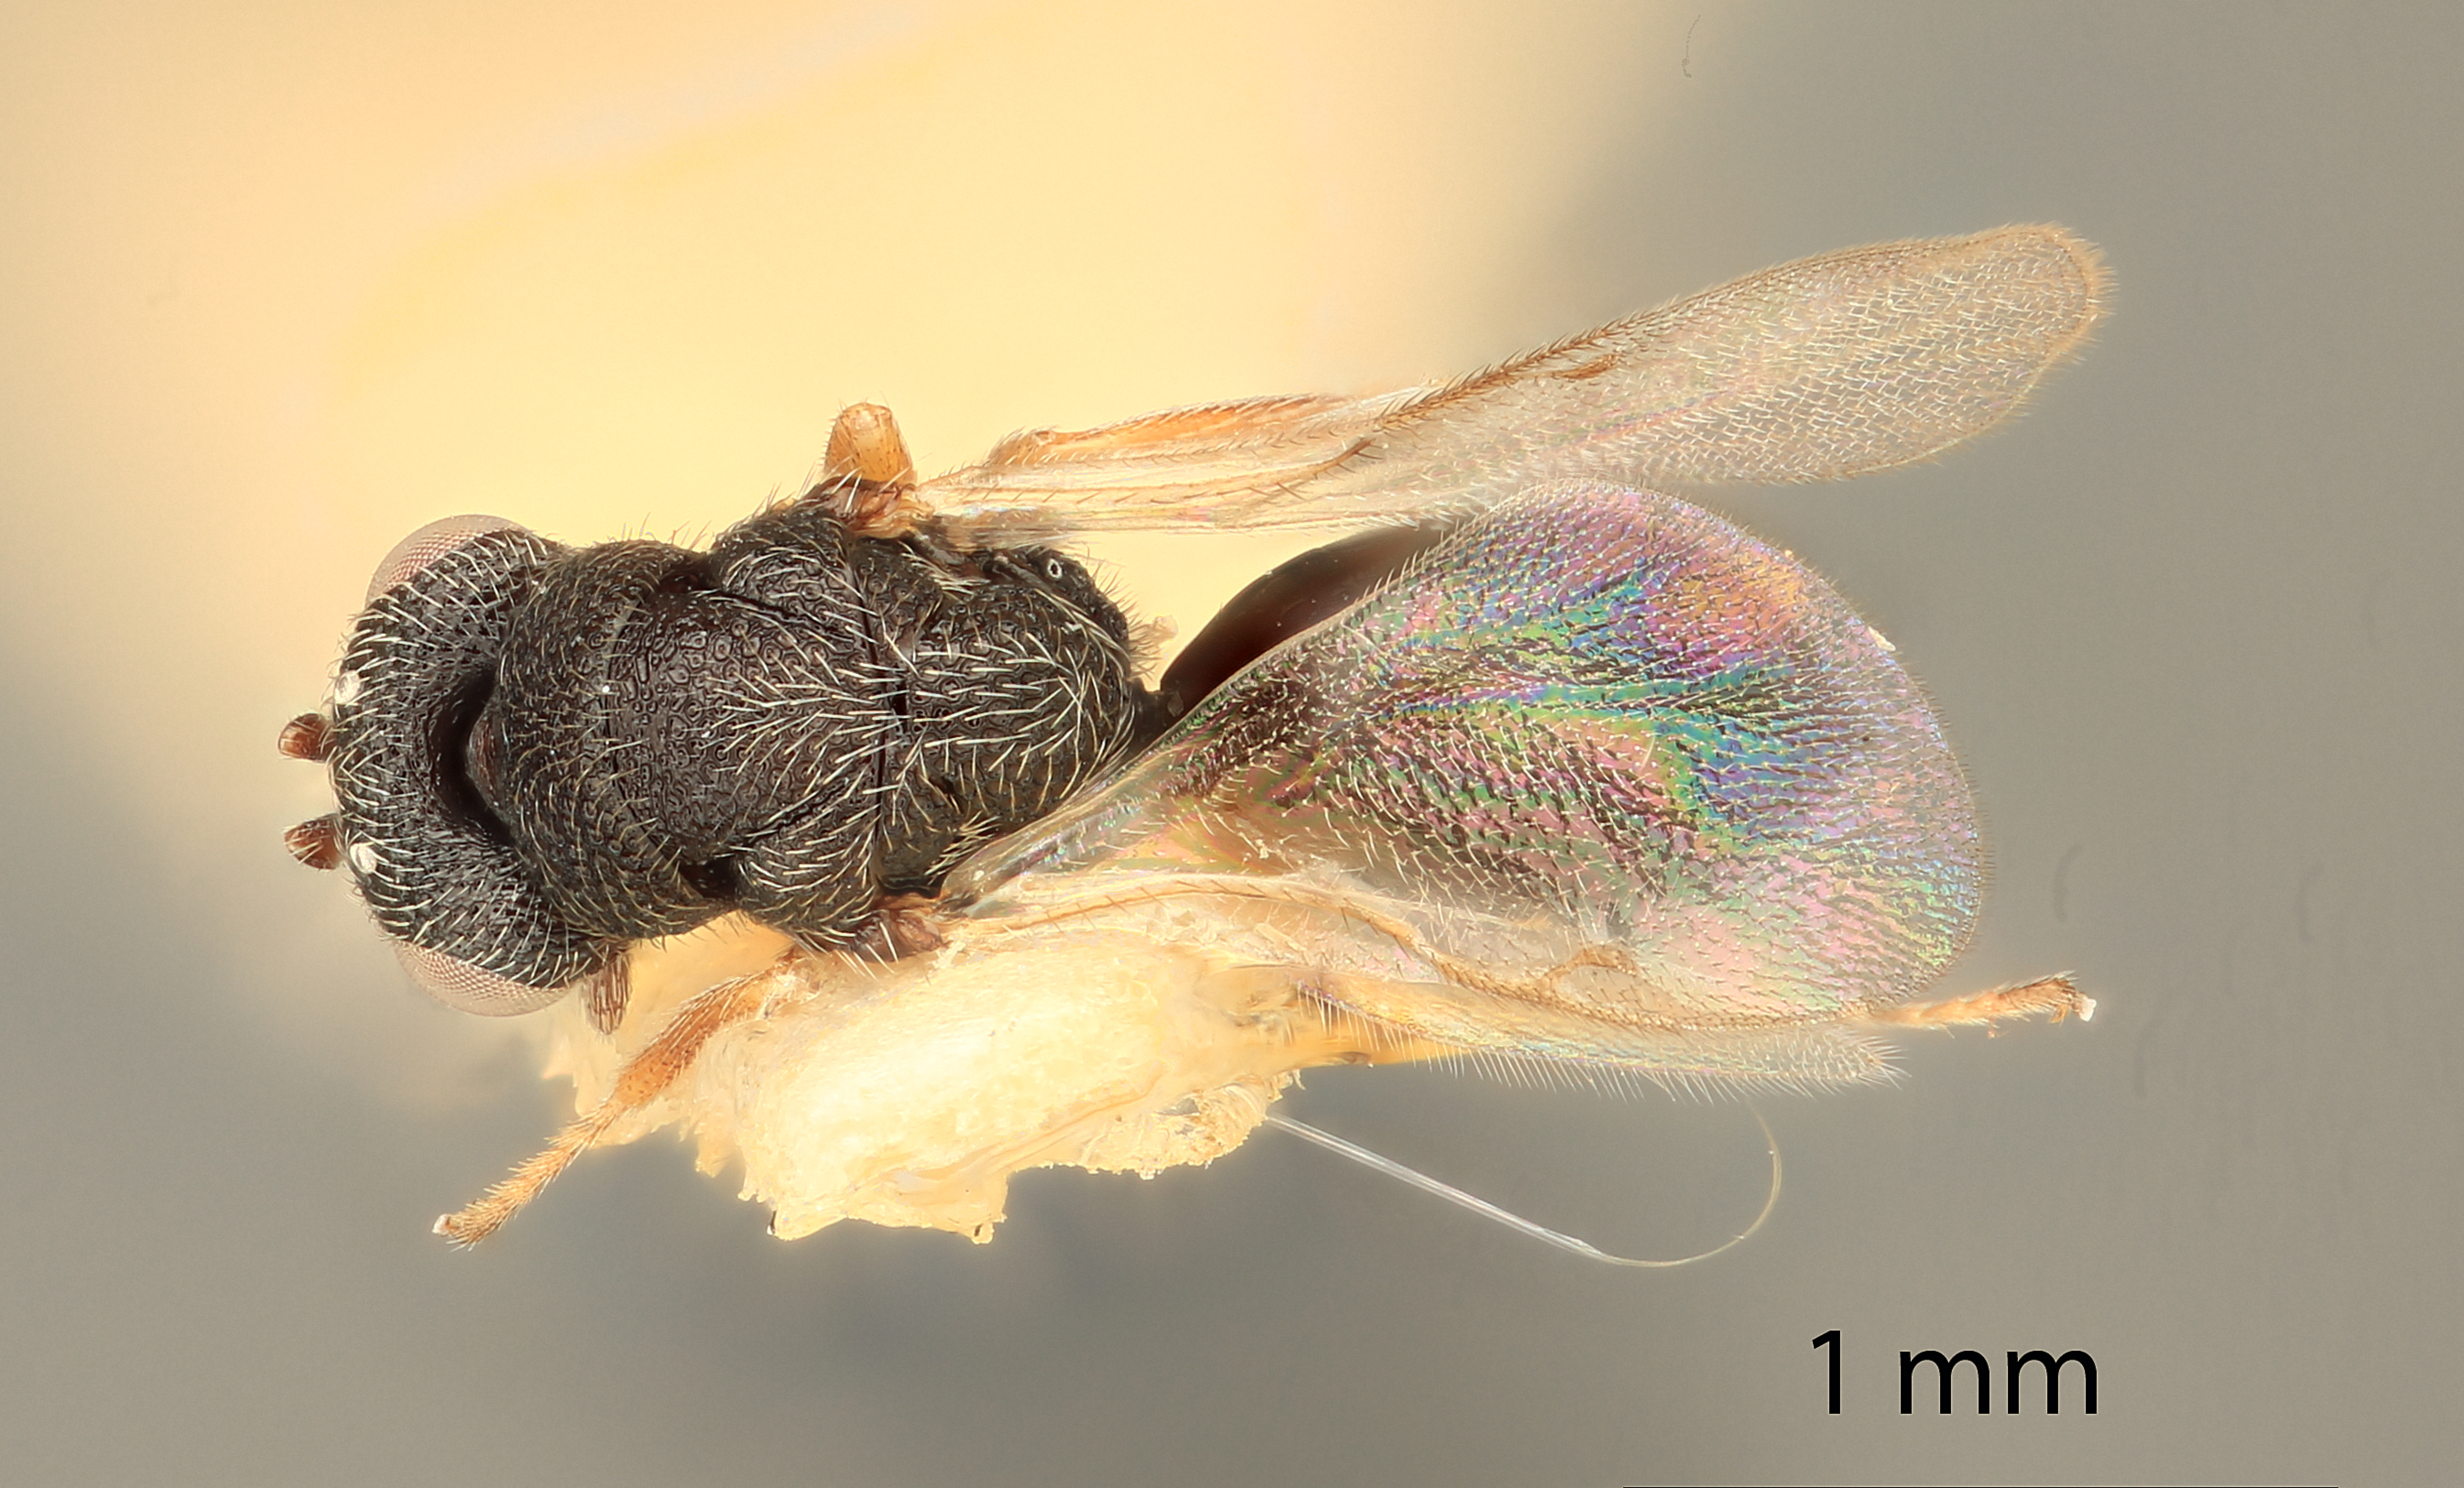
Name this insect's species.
Eurytoma penuria
